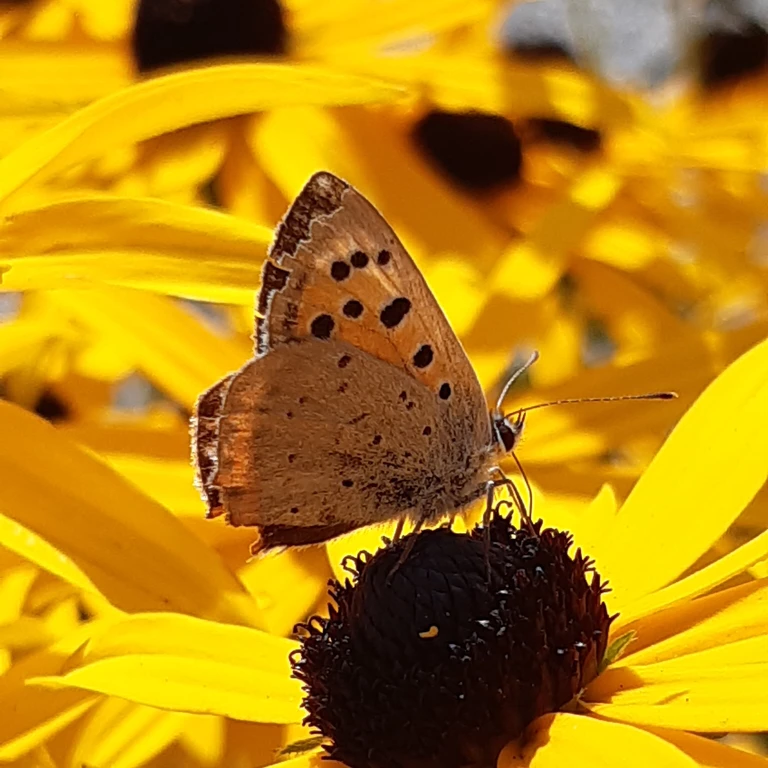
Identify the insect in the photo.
Lycaena phlaeas
